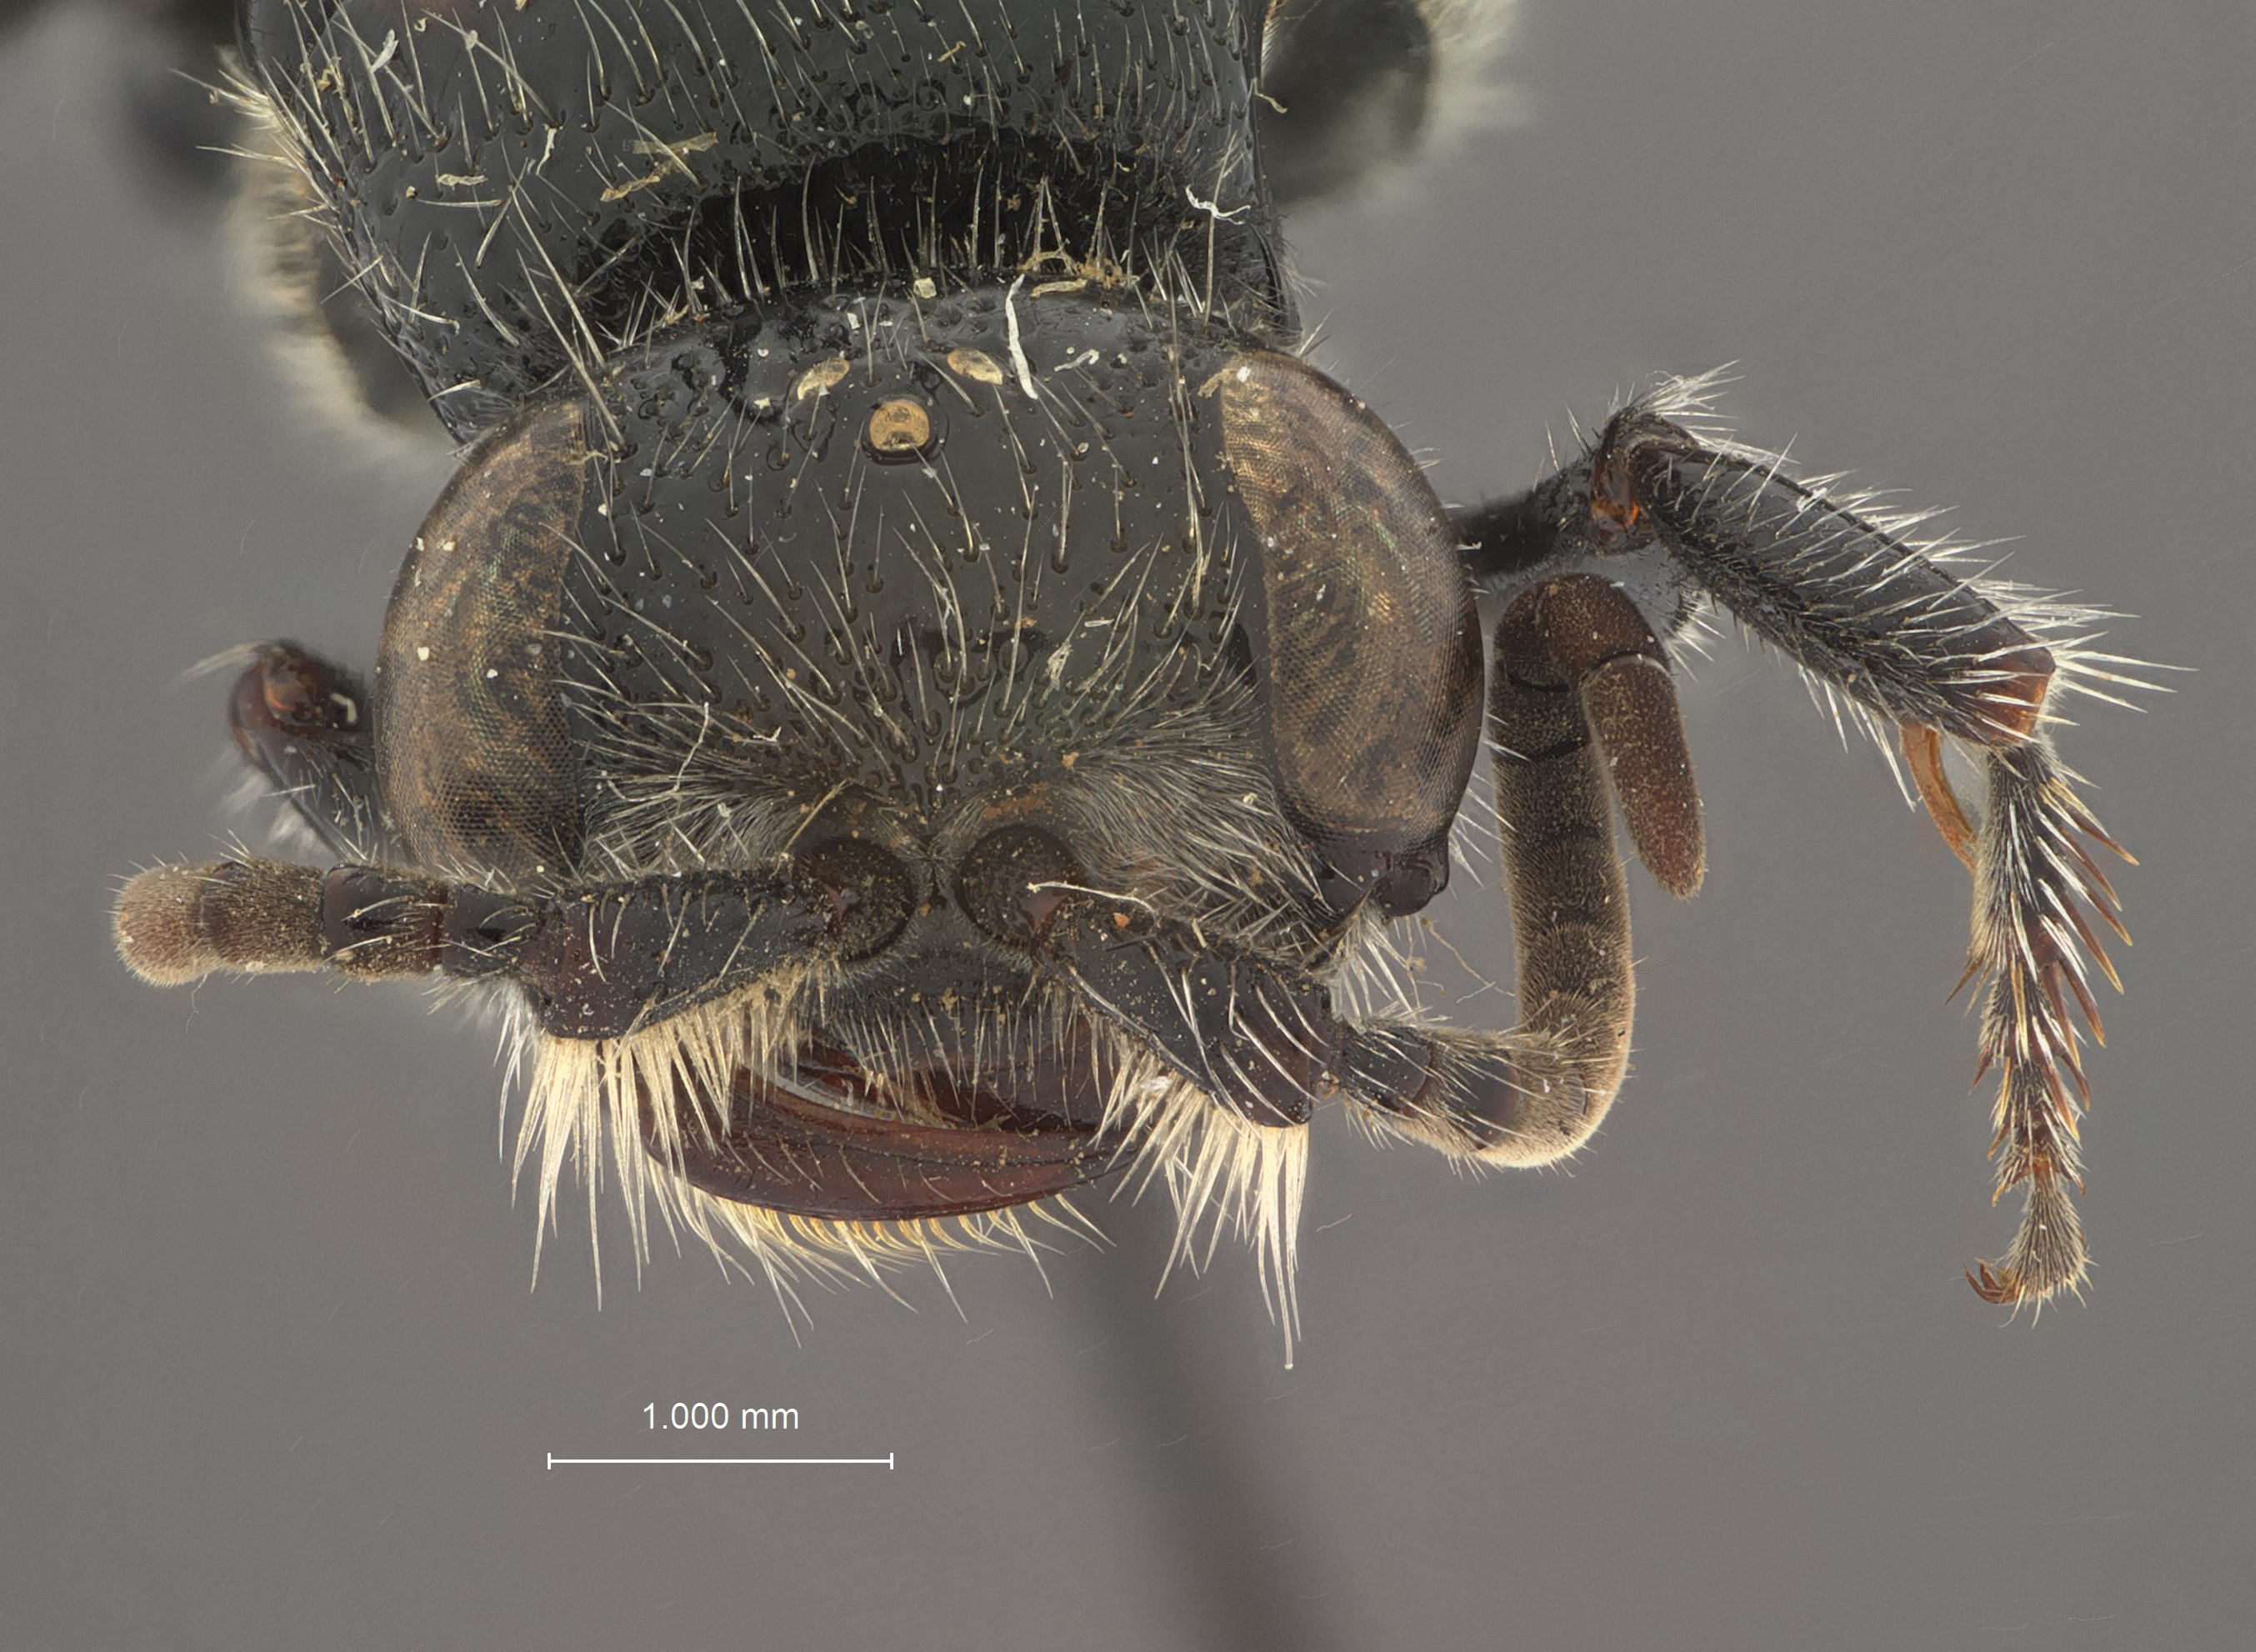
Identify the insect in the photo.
Tiphia atrata
